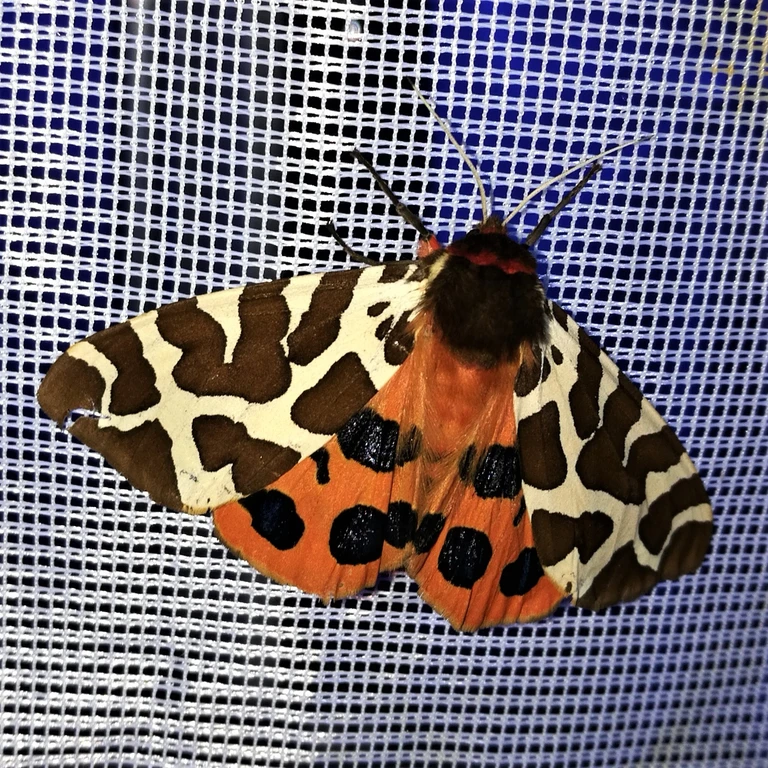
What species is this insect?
Arctia caja
